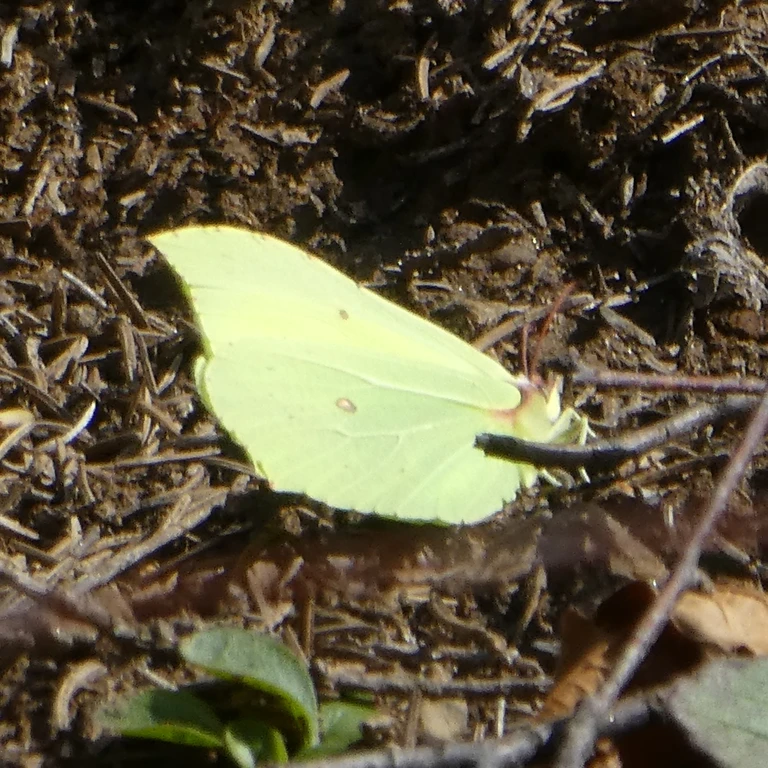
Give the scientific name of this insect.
Gonepteryx rhamni
